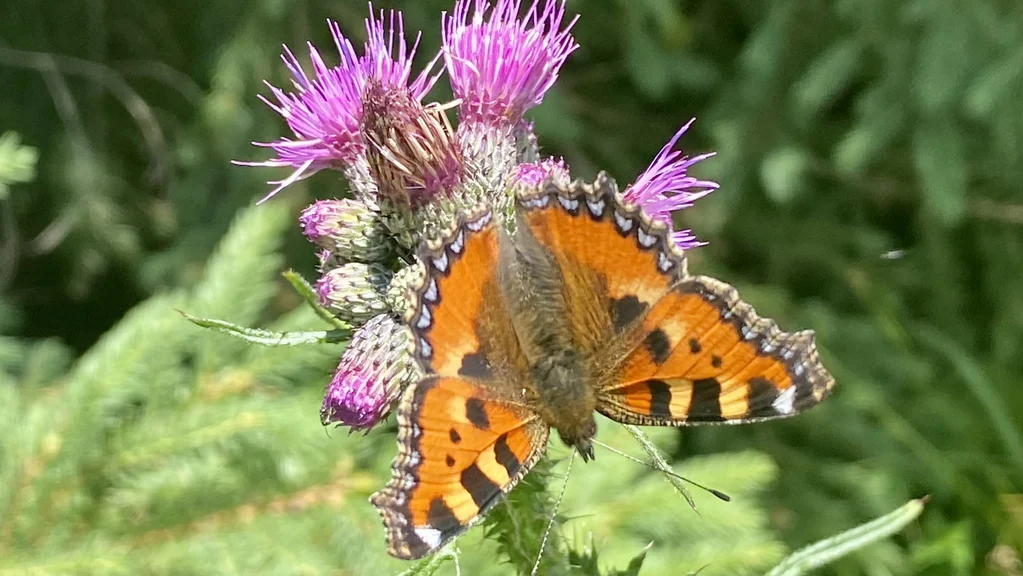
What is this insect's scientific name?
Aglais urticae
